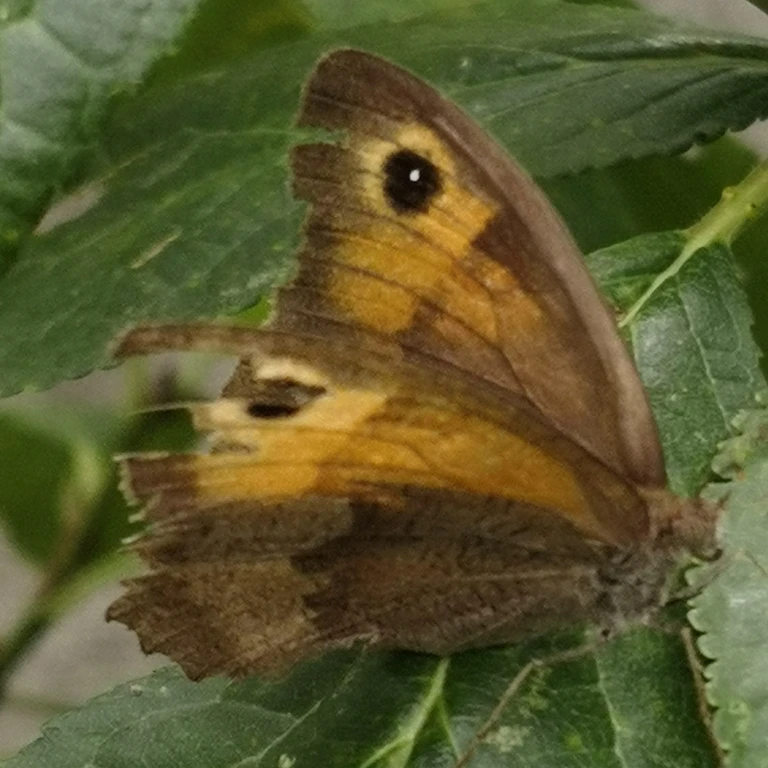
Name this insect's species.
Maniola jurtina
